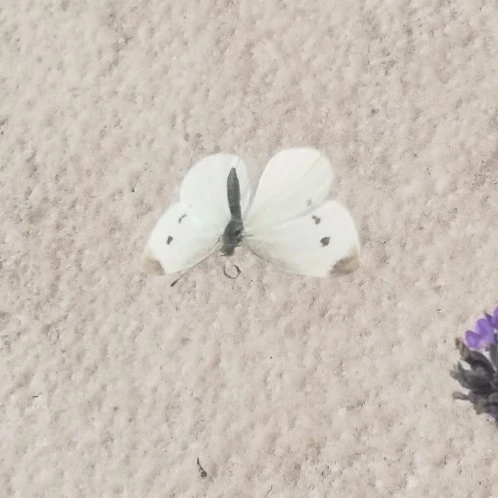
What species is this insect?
Pieris rapae
